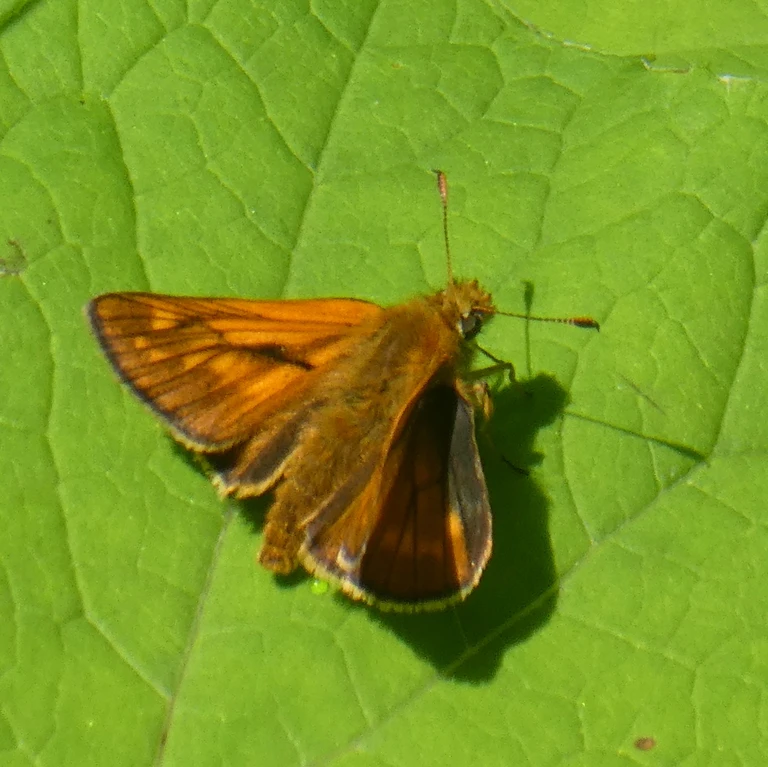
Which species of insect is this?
Ochlodes sylvanus (also Ochlodes venata)
